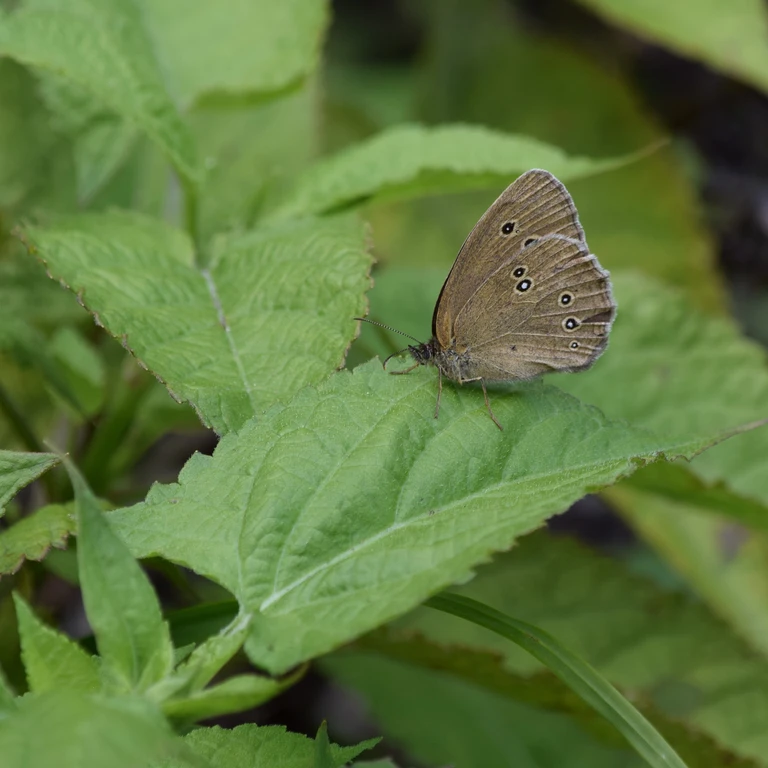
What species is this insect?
Aphantopus hyperantus
